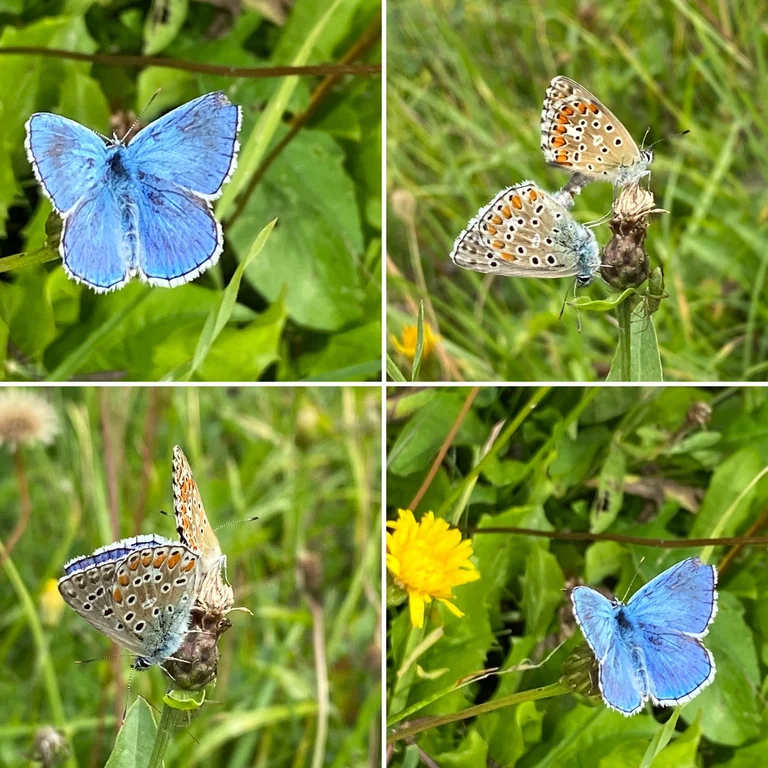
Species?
Lysandra bellargus
